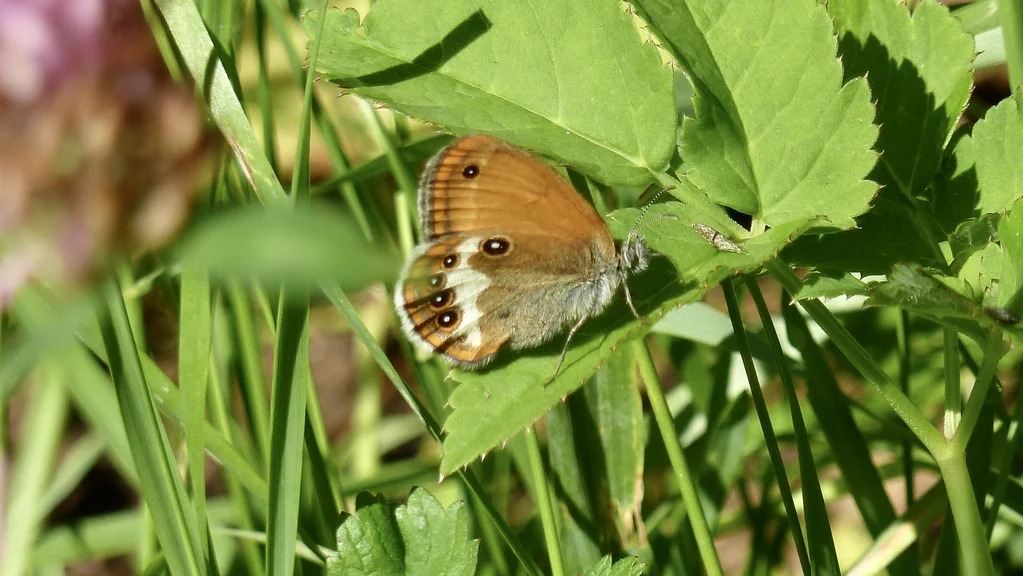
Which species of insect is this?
Coenonympha arcania
